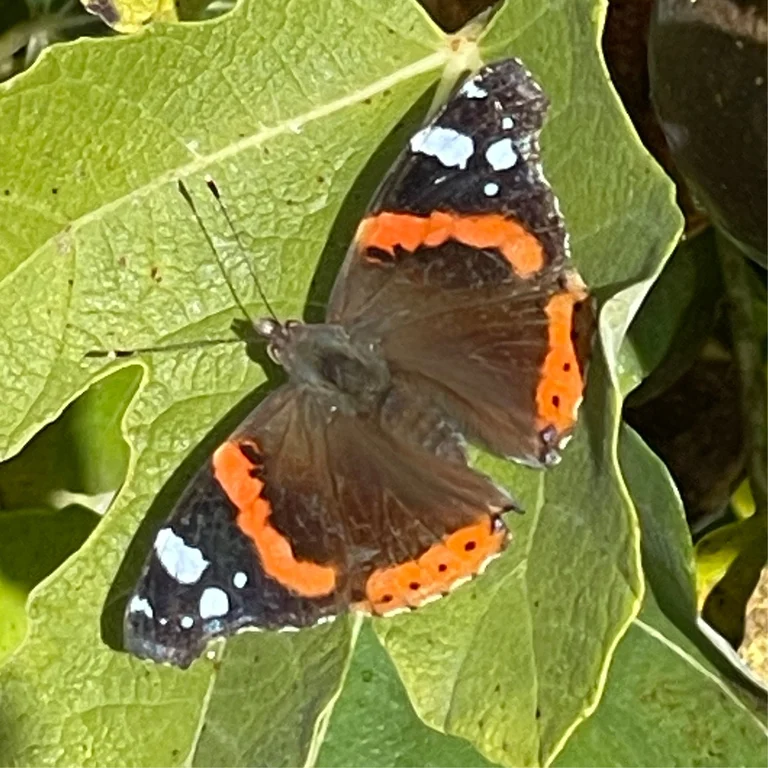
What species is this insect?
Vanessa atalanta
